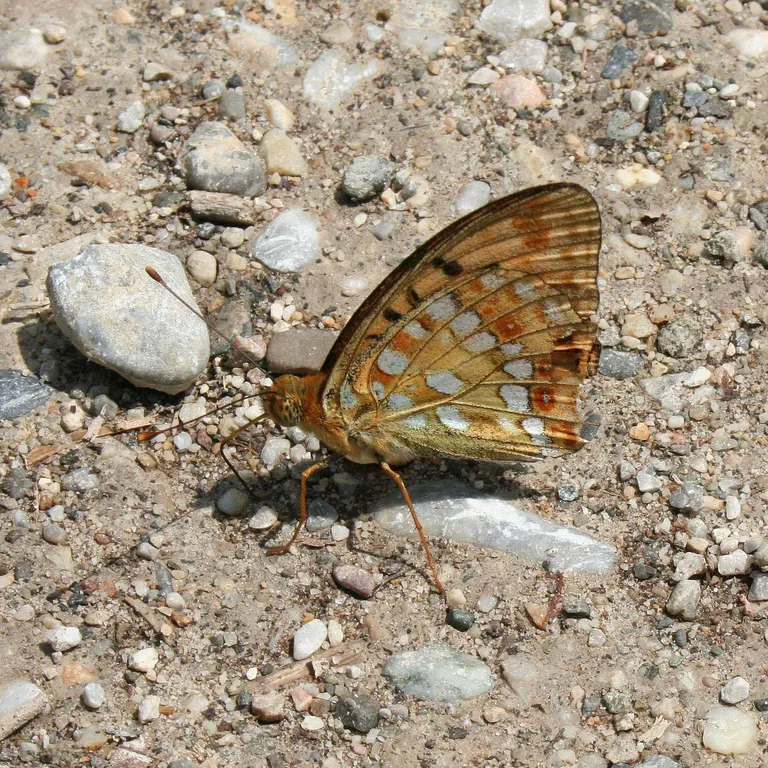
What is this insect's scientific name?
Fabriciana adippe
